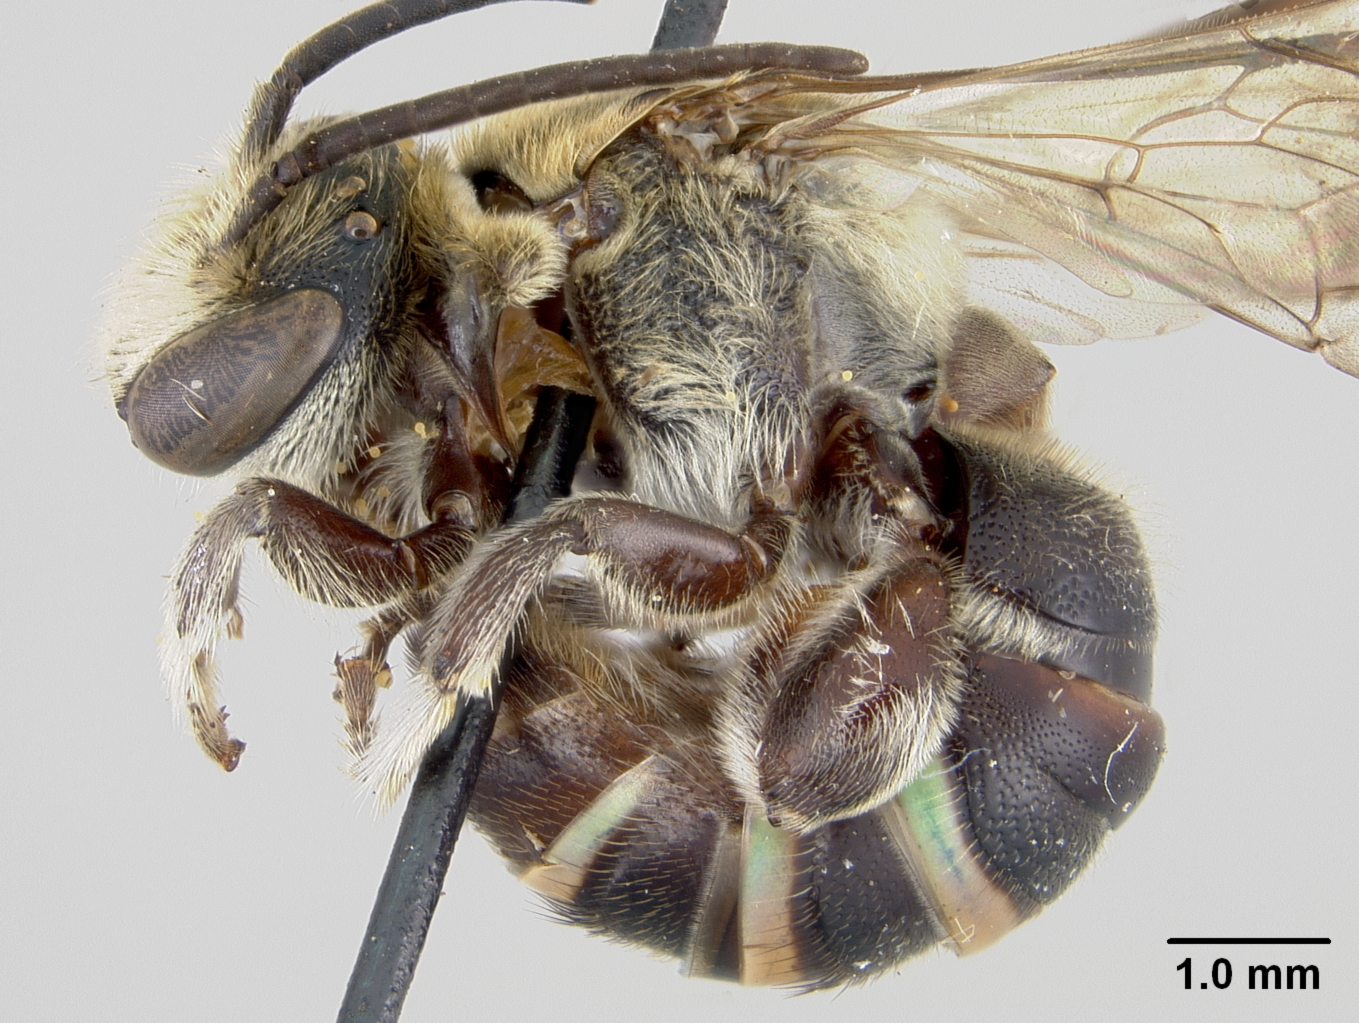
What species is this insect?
Hoplonomia quadrifasciata
